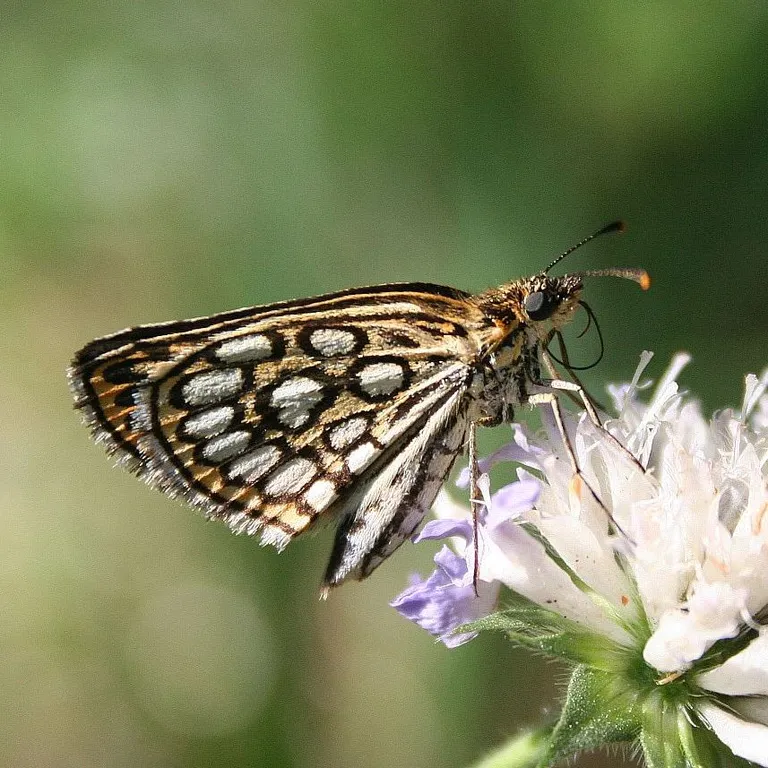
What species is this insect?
Heteropterus morpheus
